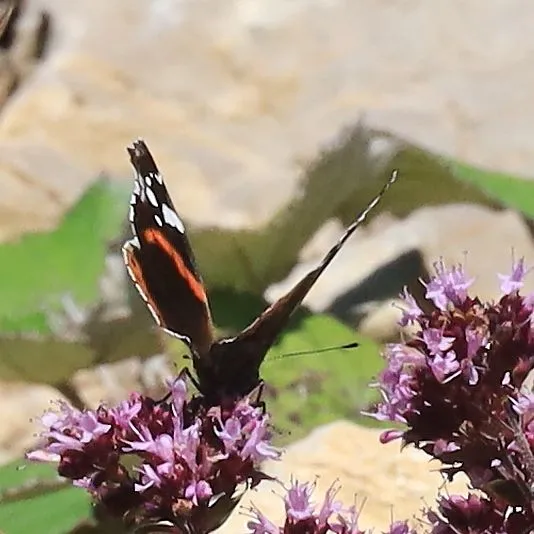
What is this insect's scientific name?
Vanessa atalanta
